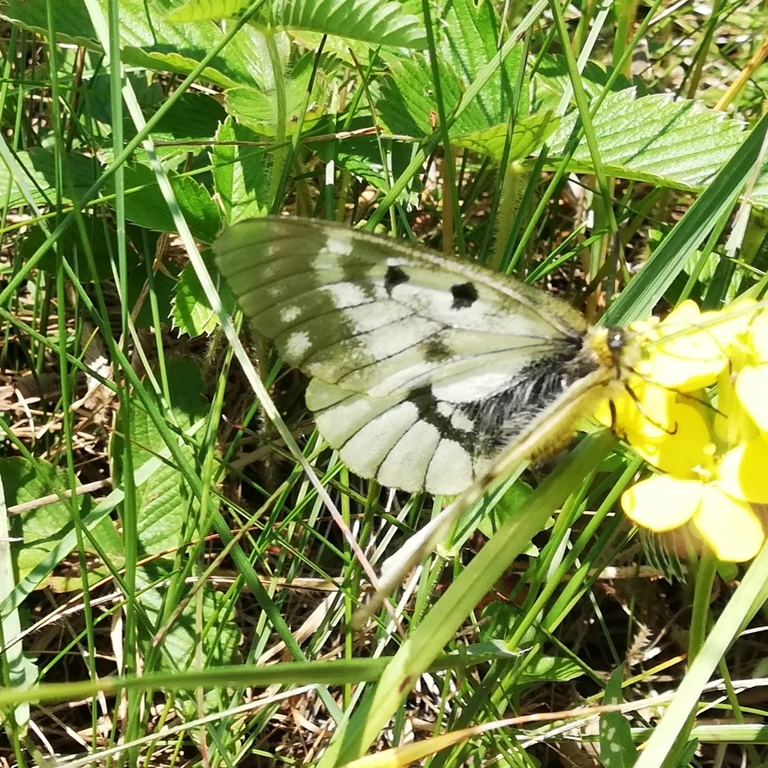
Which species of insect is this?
Parnassius mnemosyne
